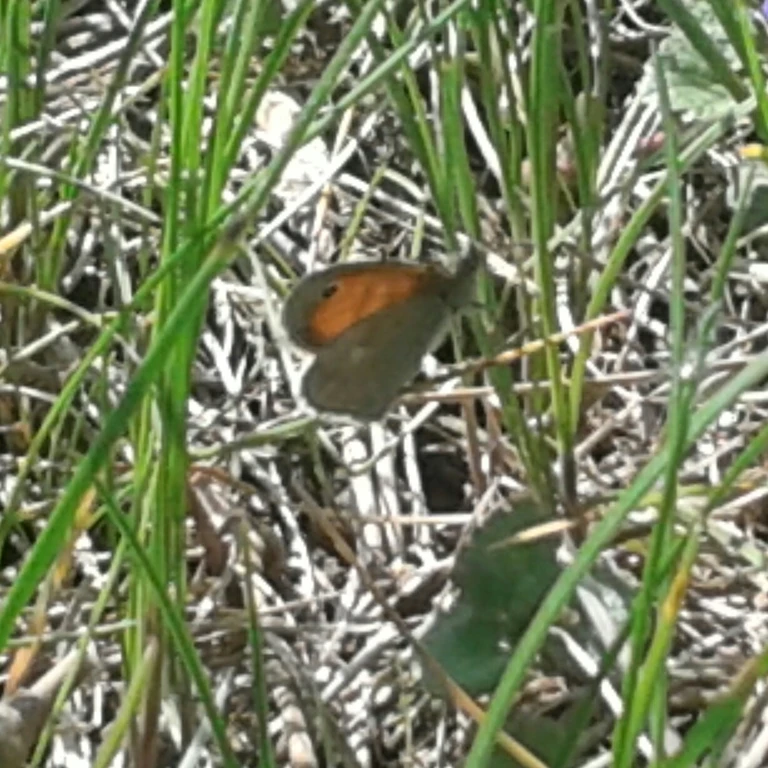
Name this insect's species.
Coenonympha pamphilus
